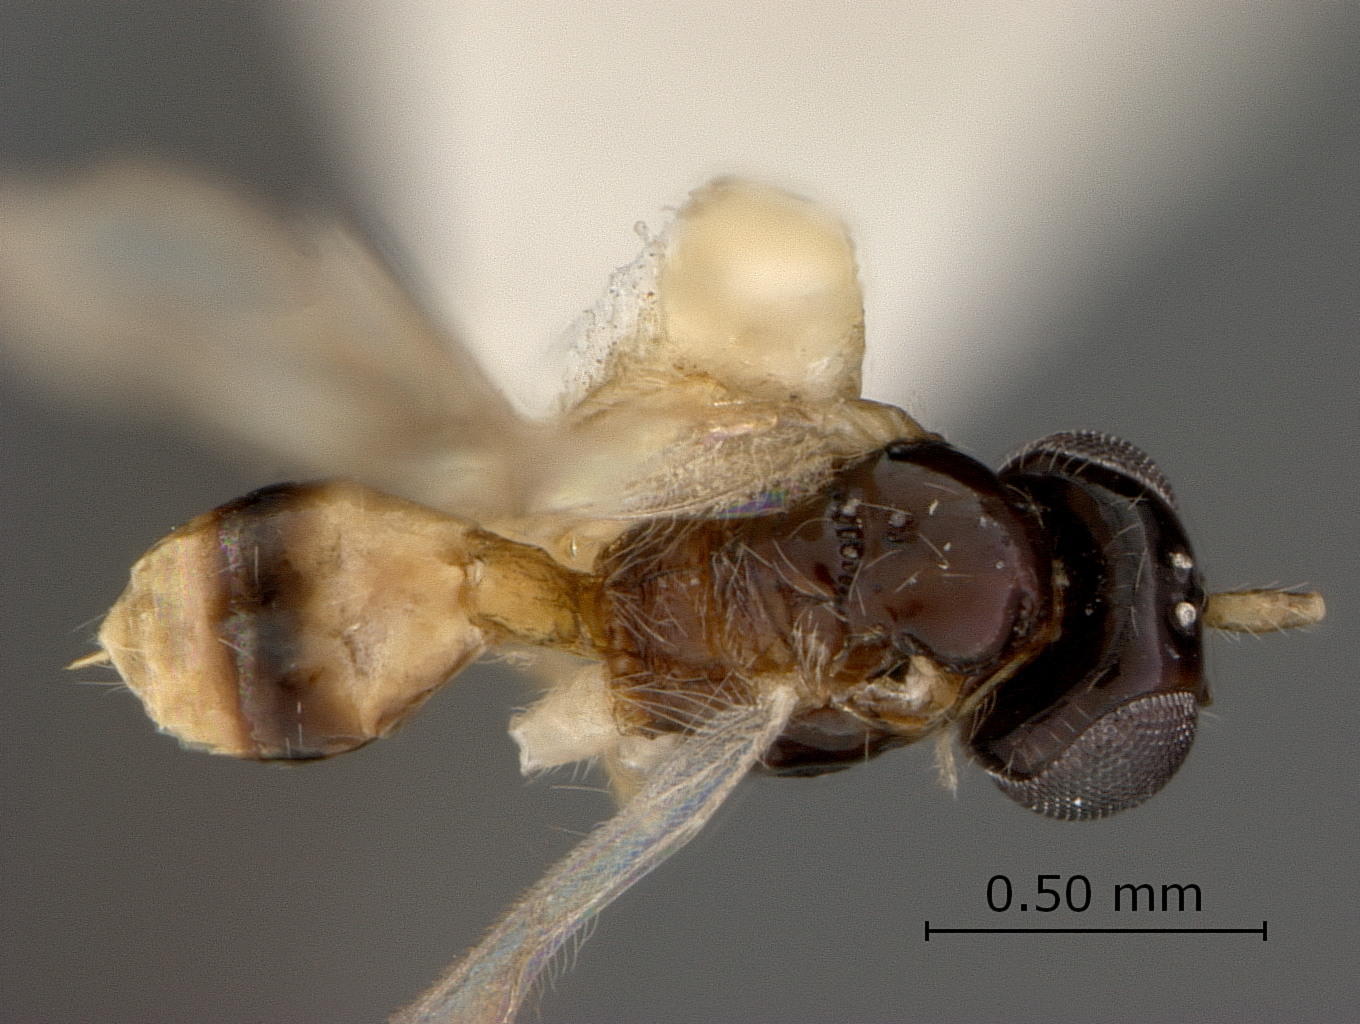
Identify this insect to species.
Neopius bennetti
